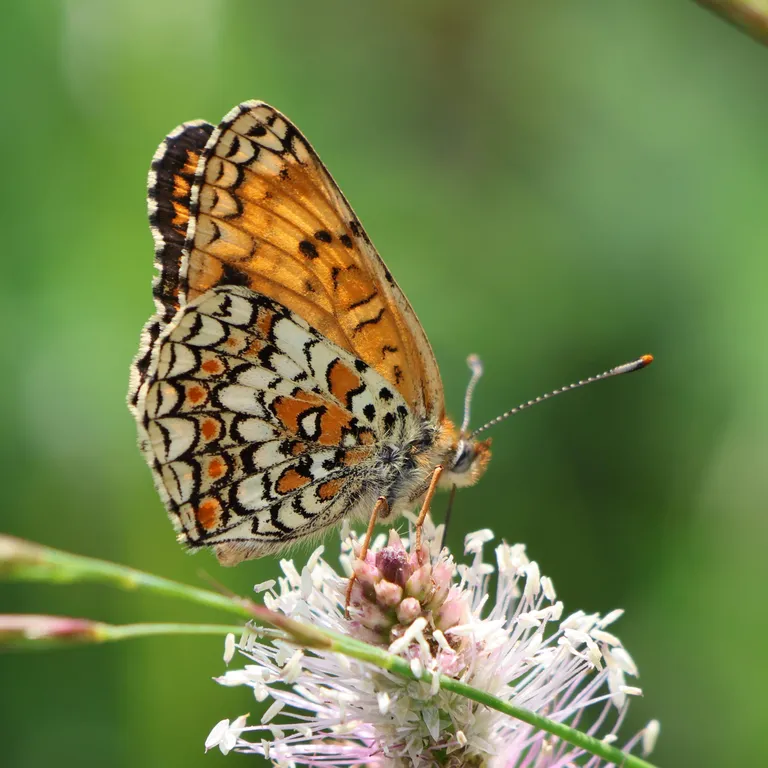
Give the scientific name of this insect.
Melitaea phoebe
